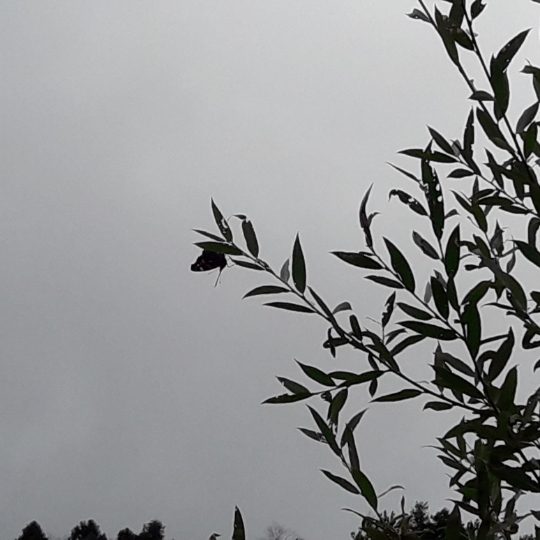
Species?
Vanessa atalanta
